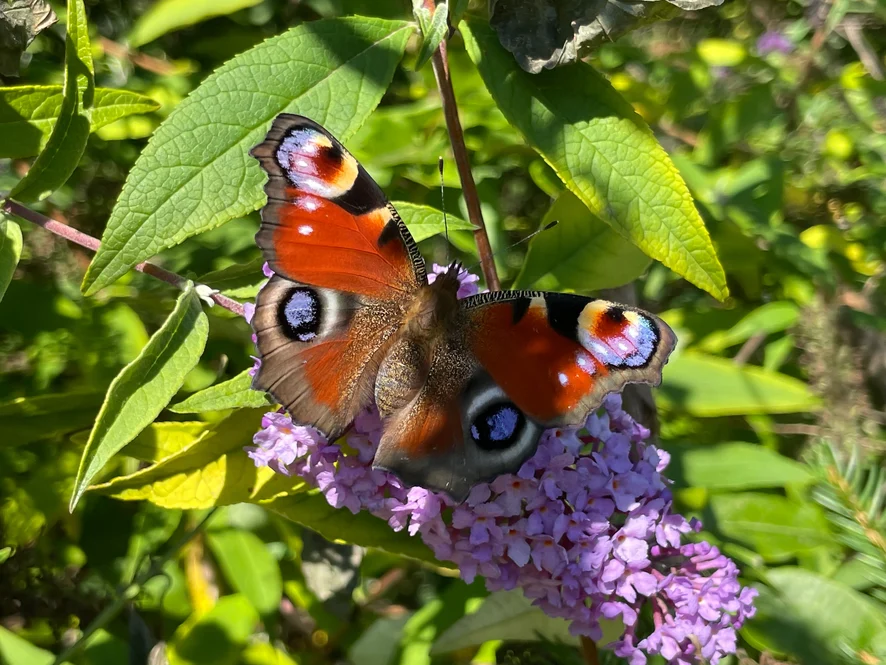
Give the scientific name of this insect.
Aglais io
